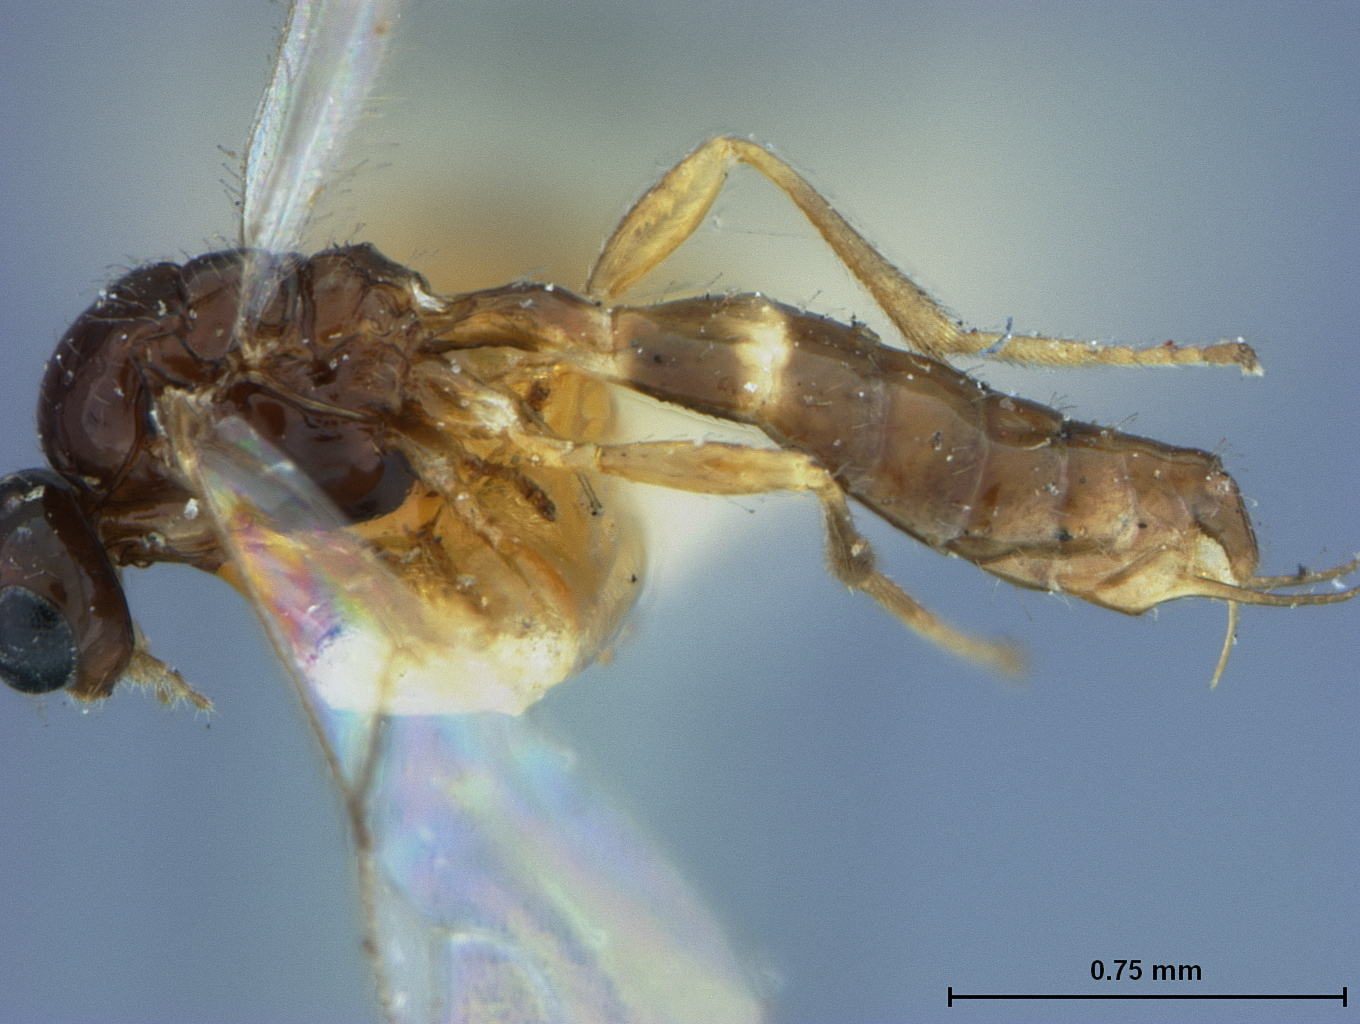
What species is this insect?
Trioxys rhagii
